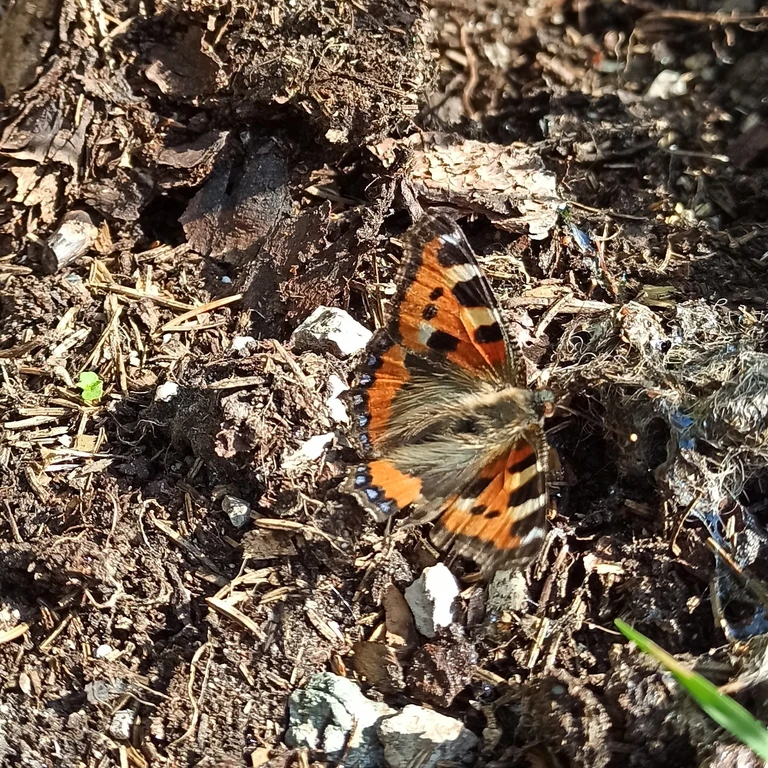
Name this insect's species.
Aglais urticae
